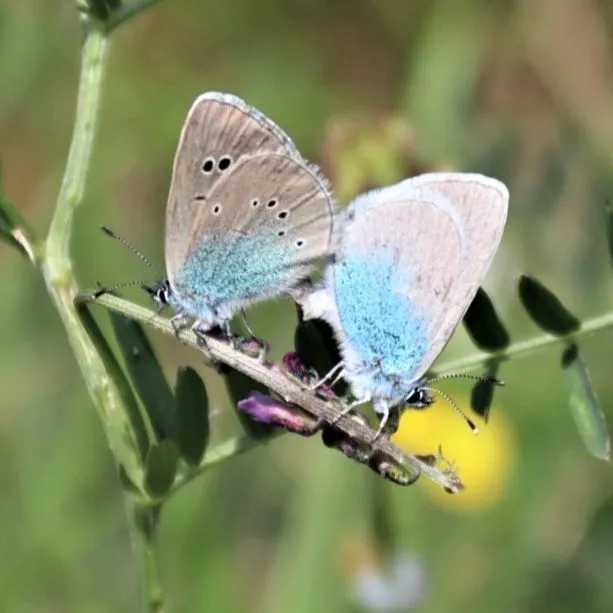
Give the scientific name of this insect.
Glaucopsyche alexis
